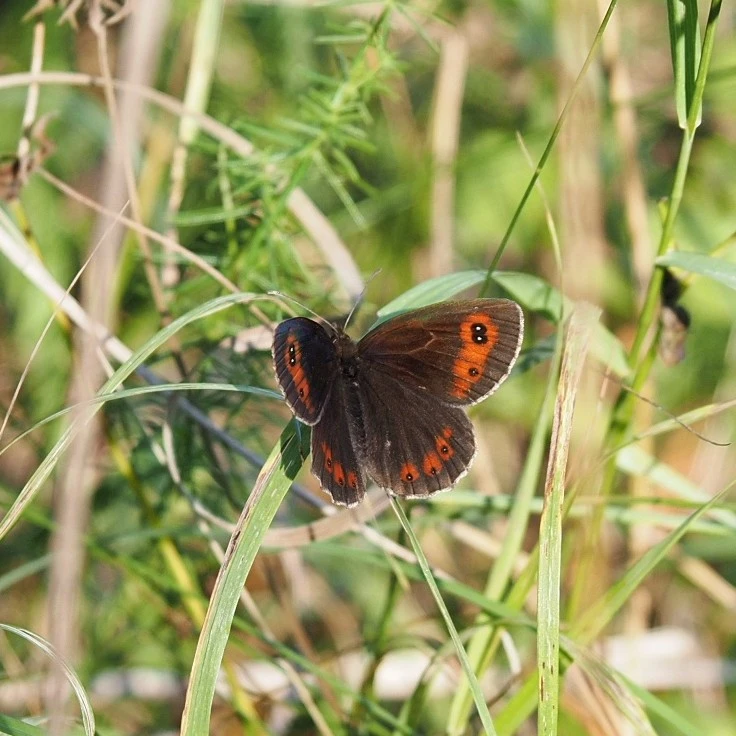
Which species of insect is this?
Erebia aethiops
